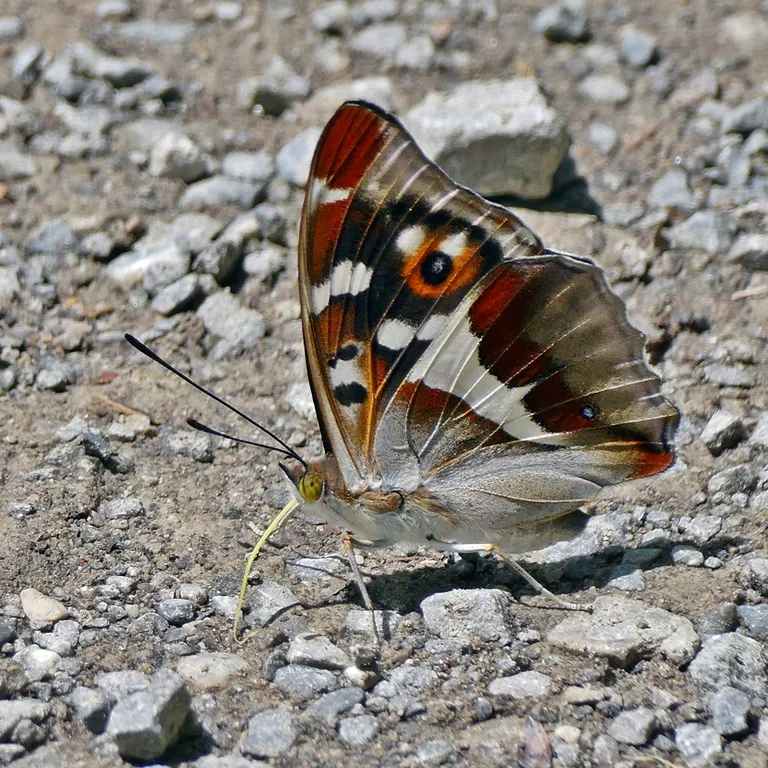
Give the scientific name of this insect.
Apatura iris
